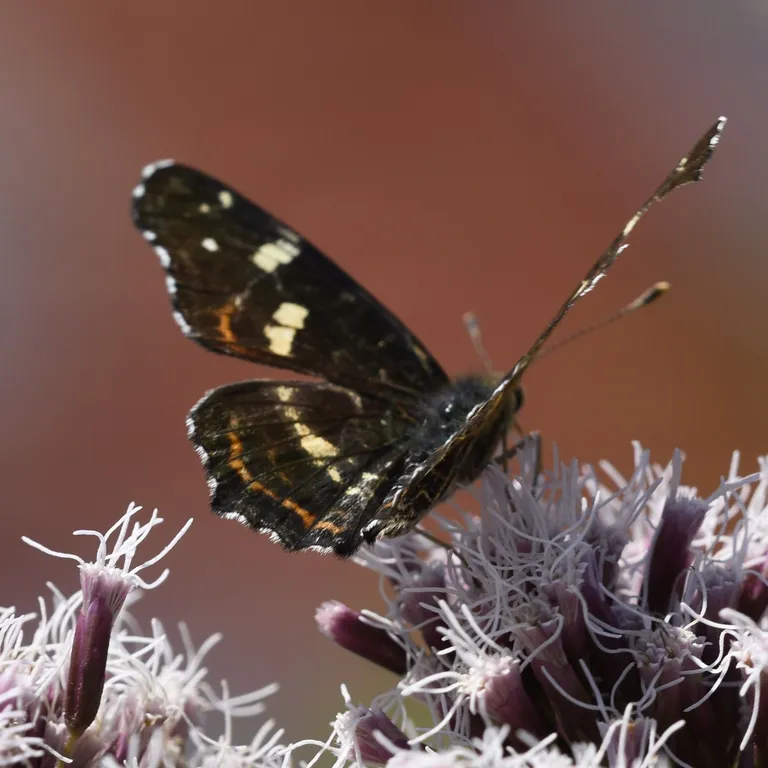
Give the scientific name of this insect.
Araschnia levana
